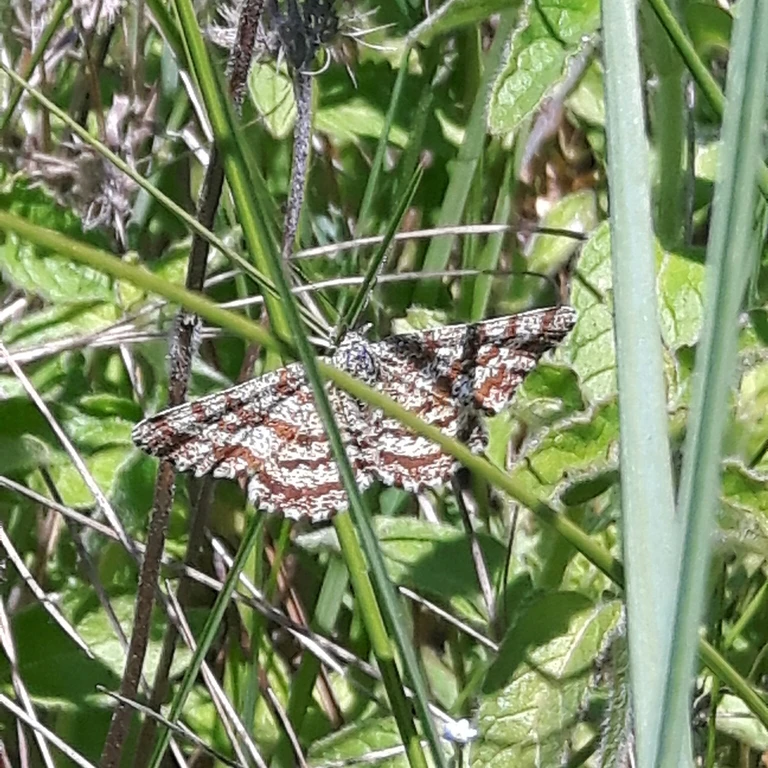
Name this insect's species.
Ematurga atomaria
